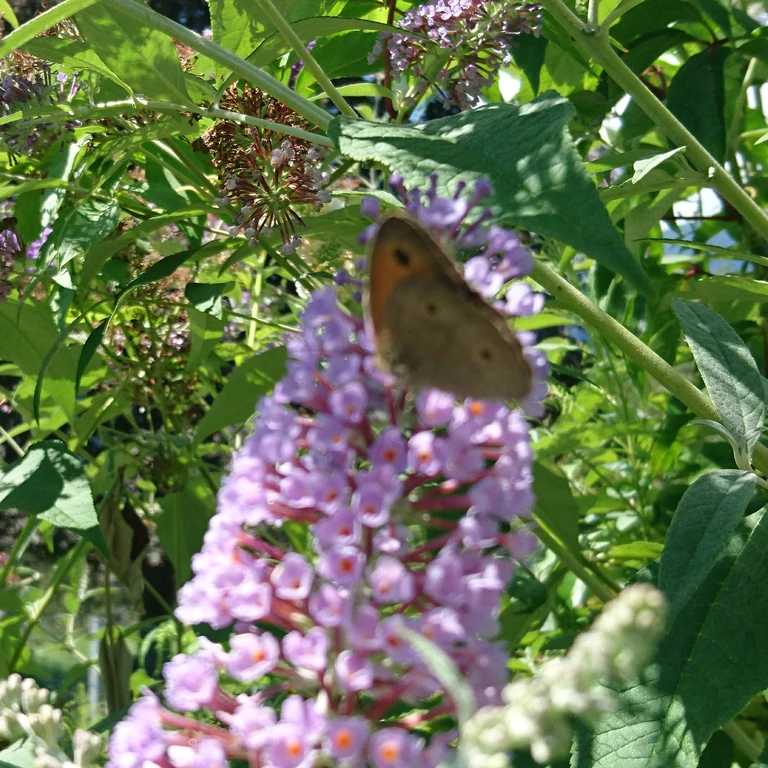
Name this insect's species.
Maniola jurtina
